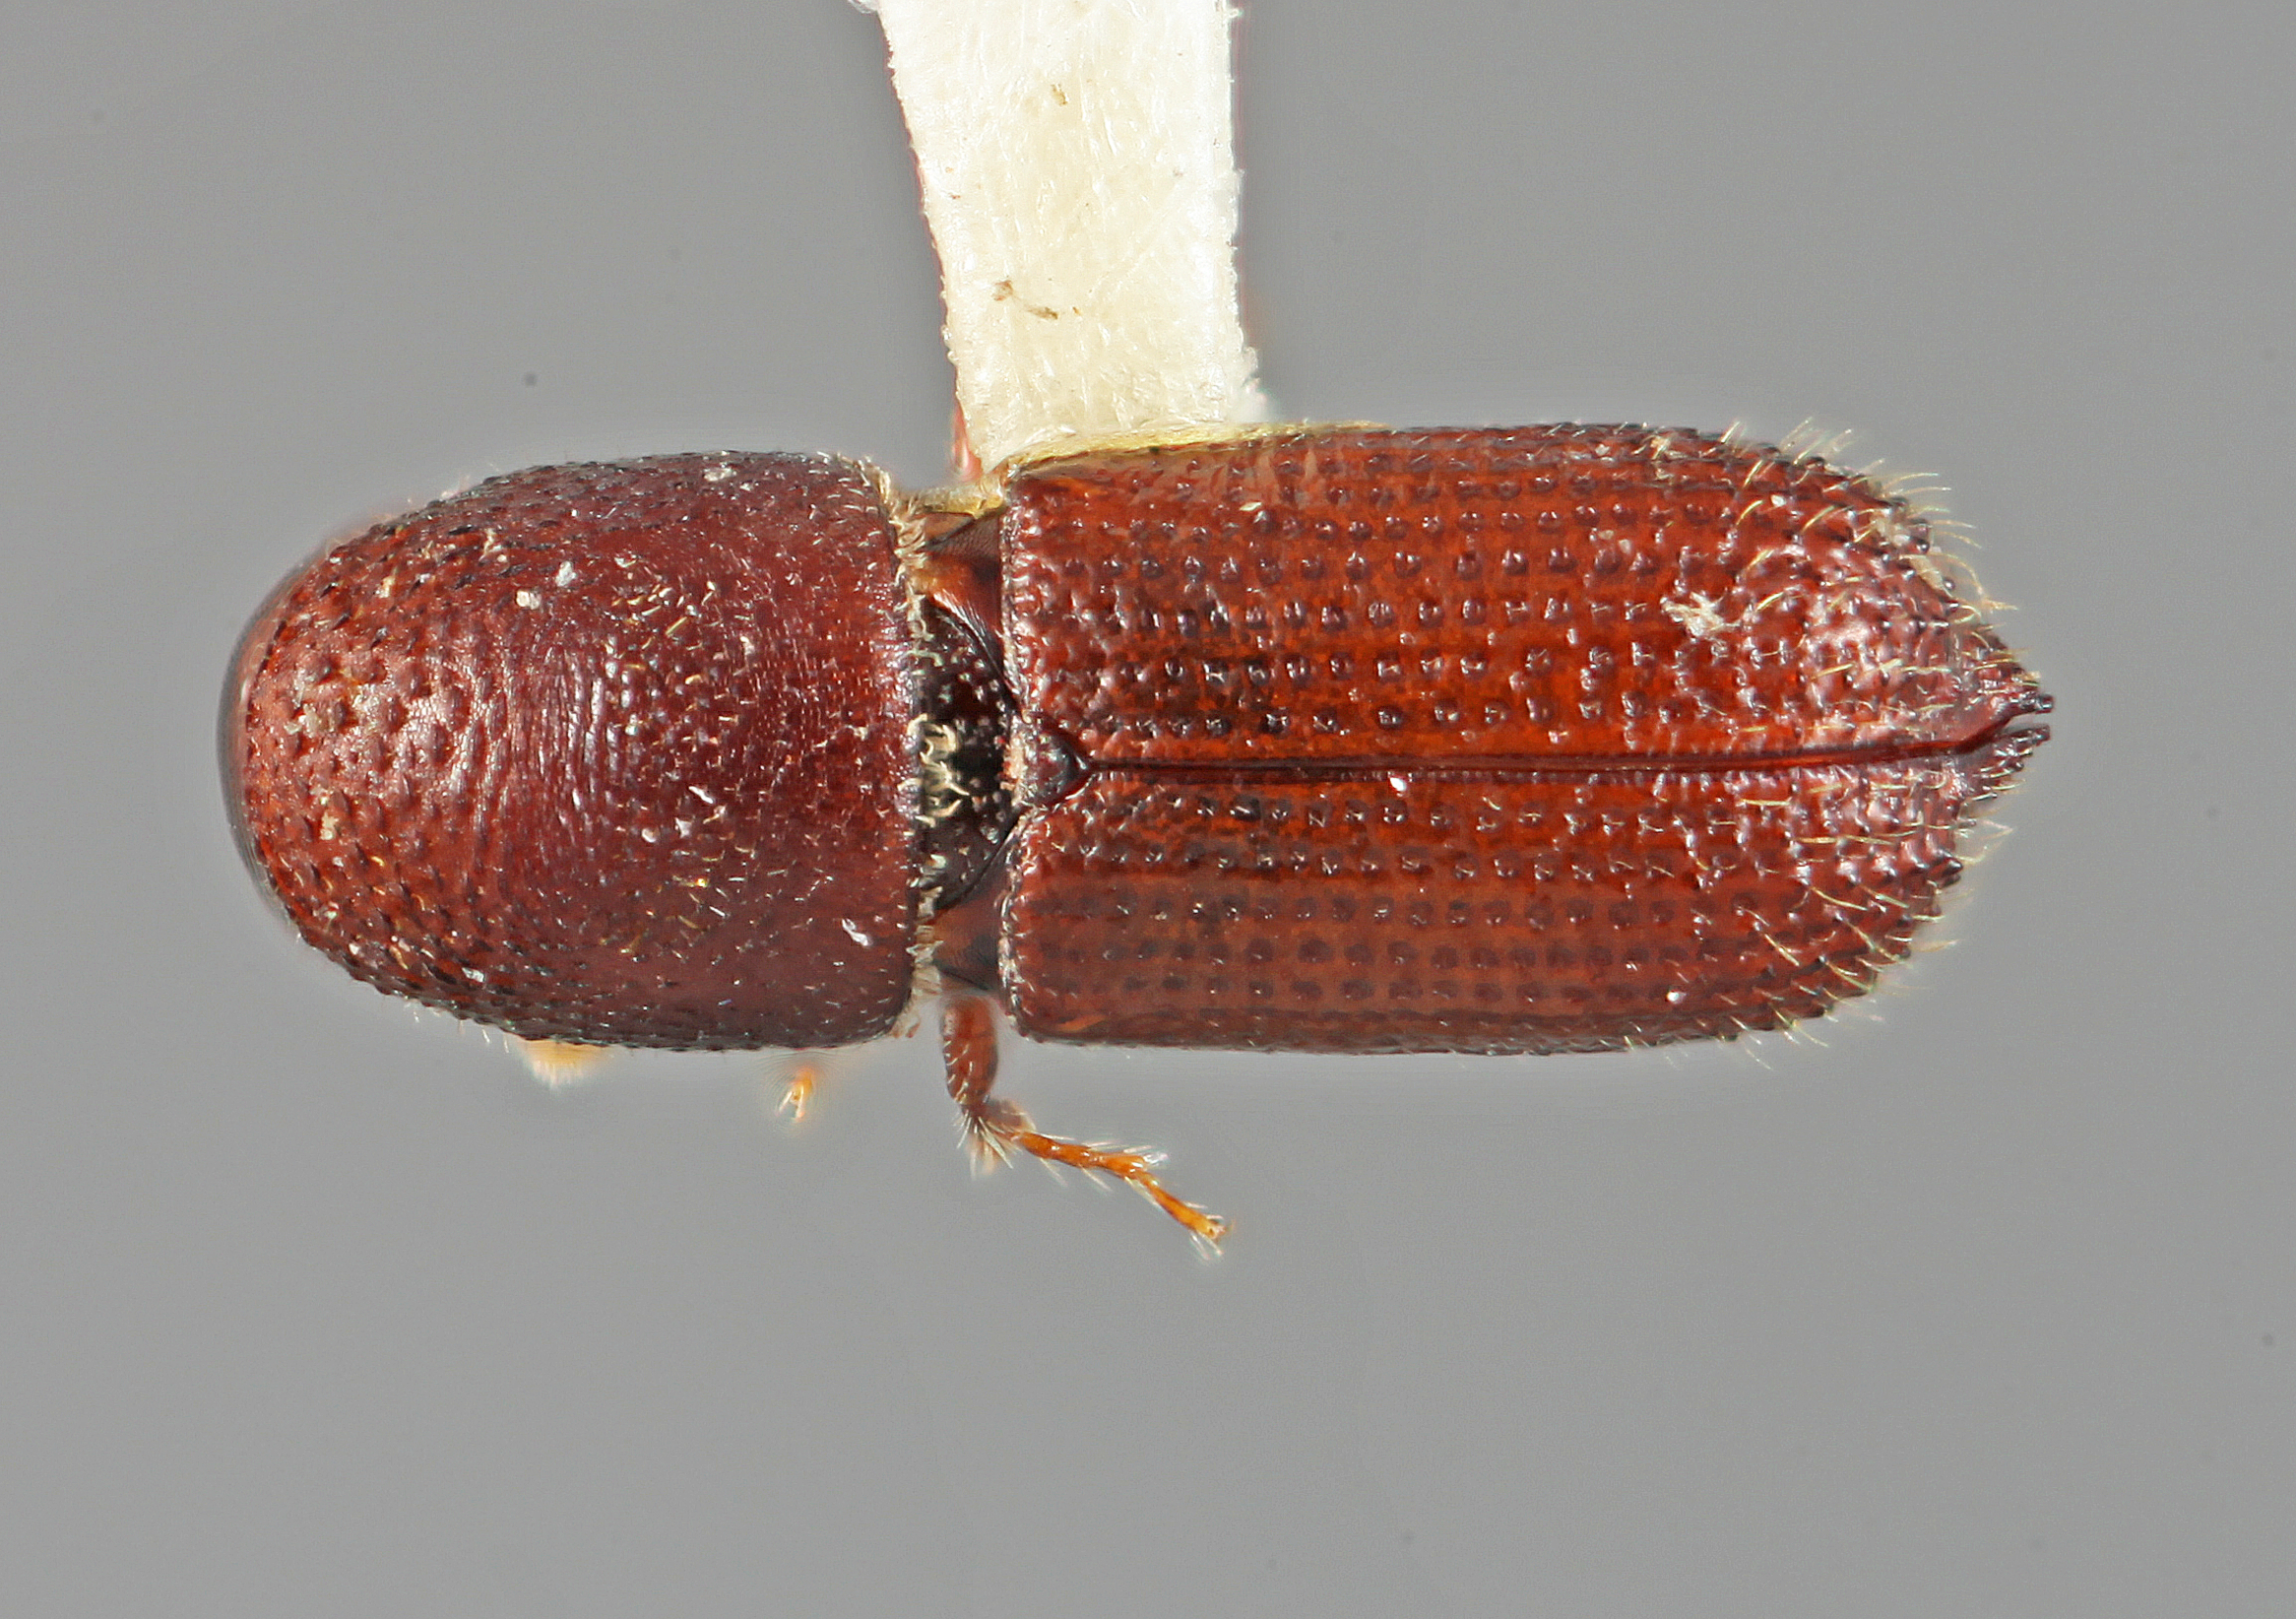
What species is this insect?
Hylocurus binodatus
